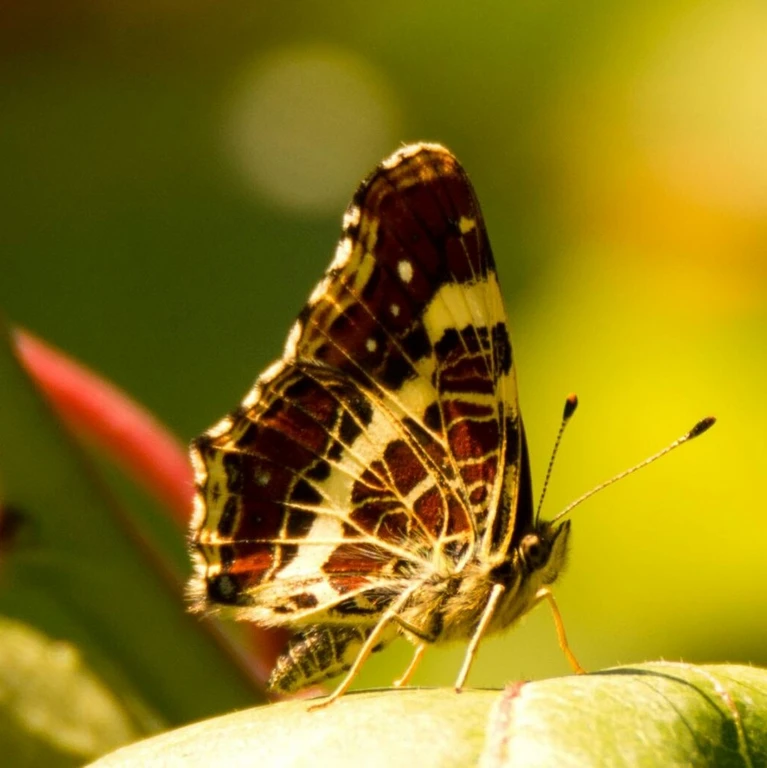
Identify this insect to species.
Araschnia levana
